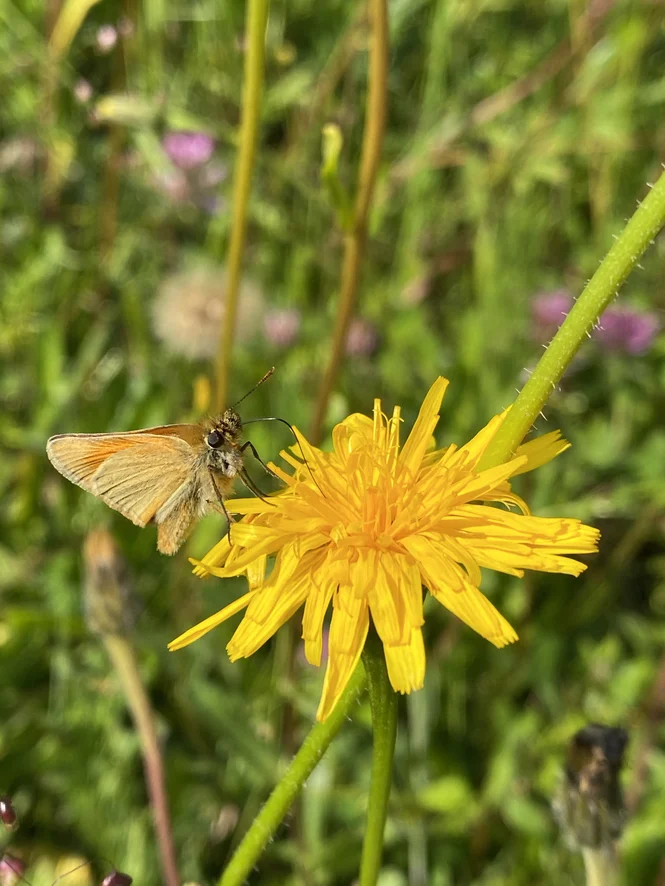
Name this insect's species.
Thymelicus sylvestris
